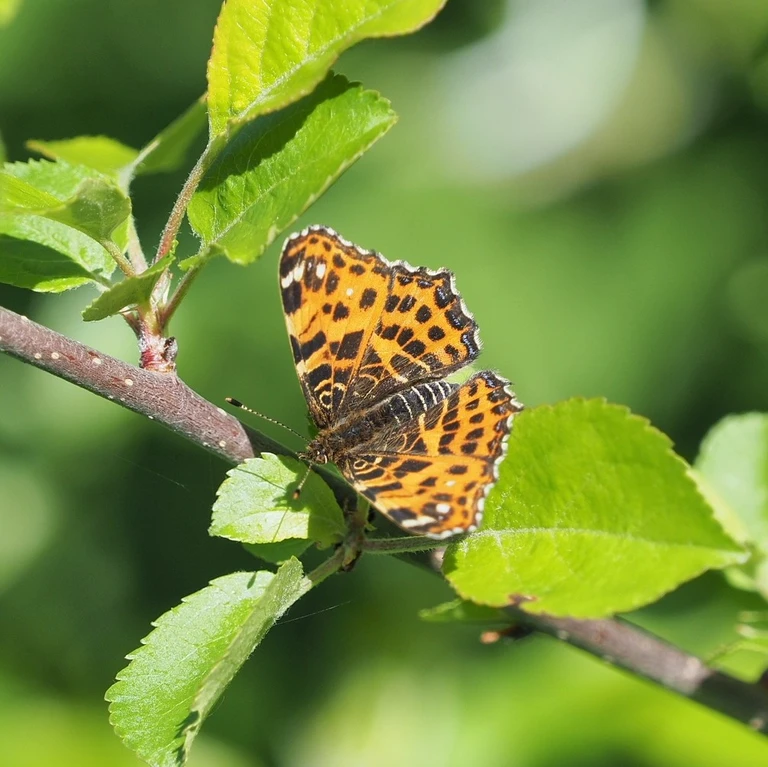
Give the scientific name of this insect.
Araschnia levana
